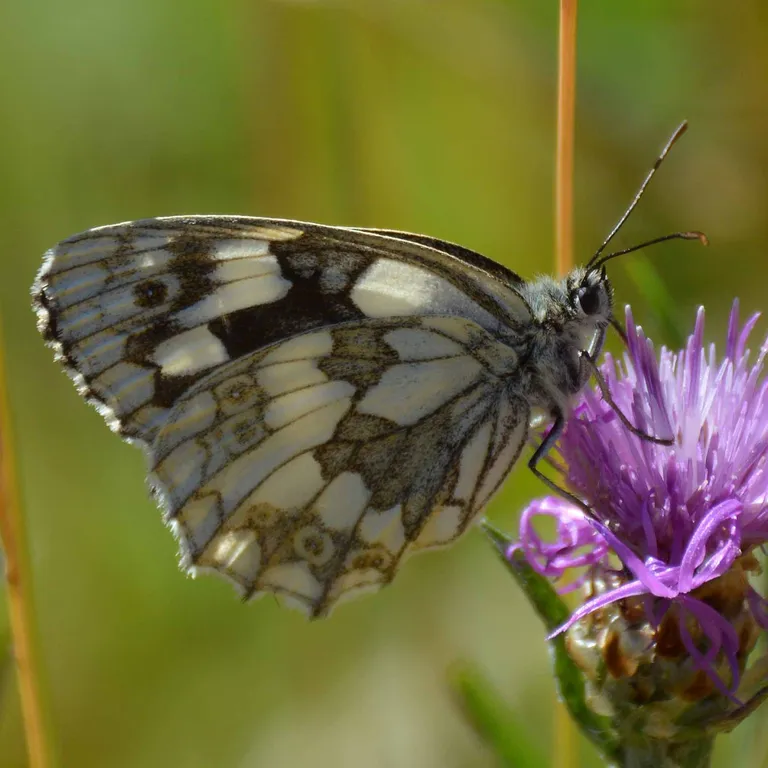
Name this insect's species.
Melanargia galathea
